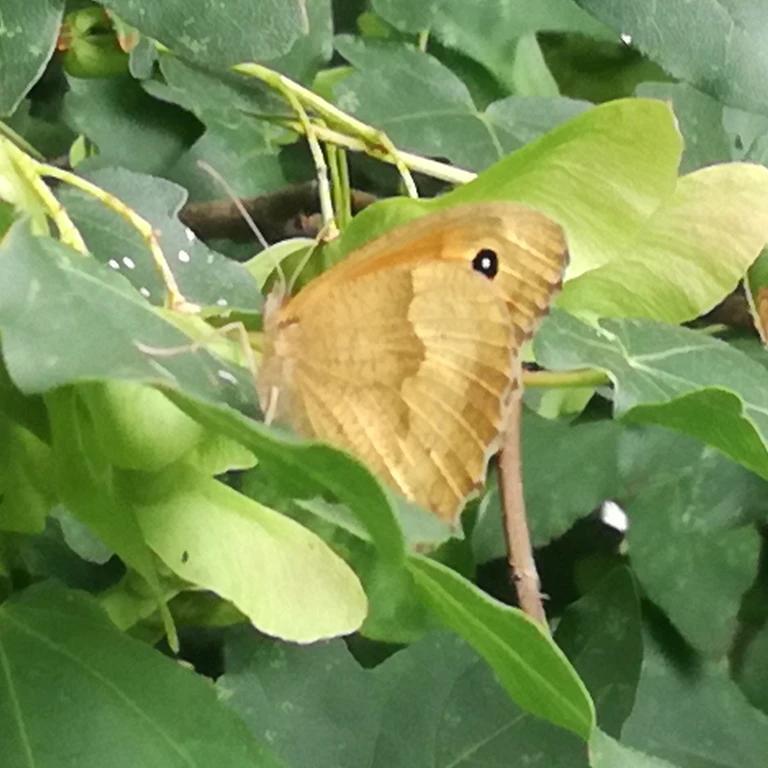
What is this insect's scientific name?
Maniola jurtina
